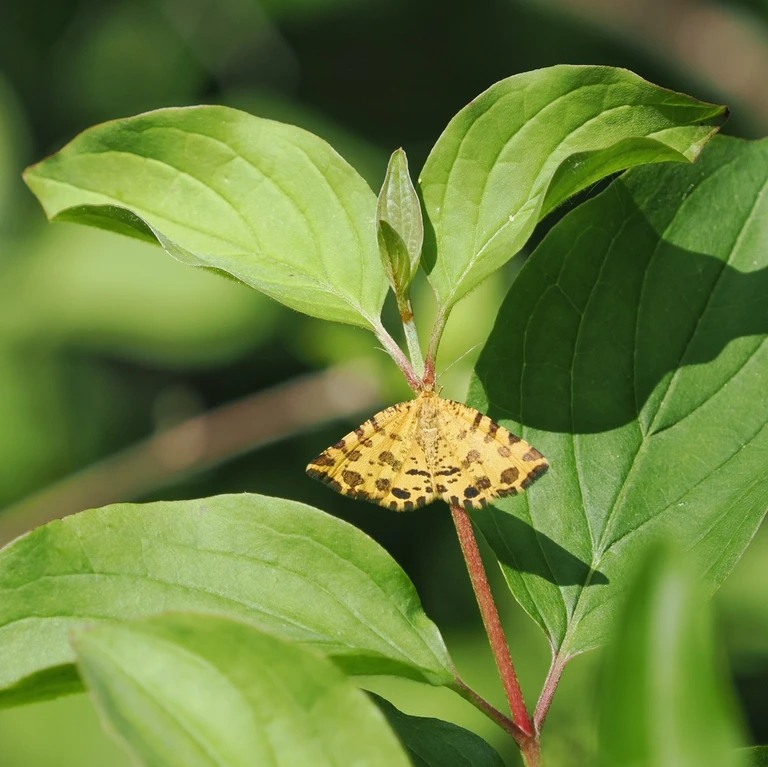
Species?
Pseudopanthera macularia
